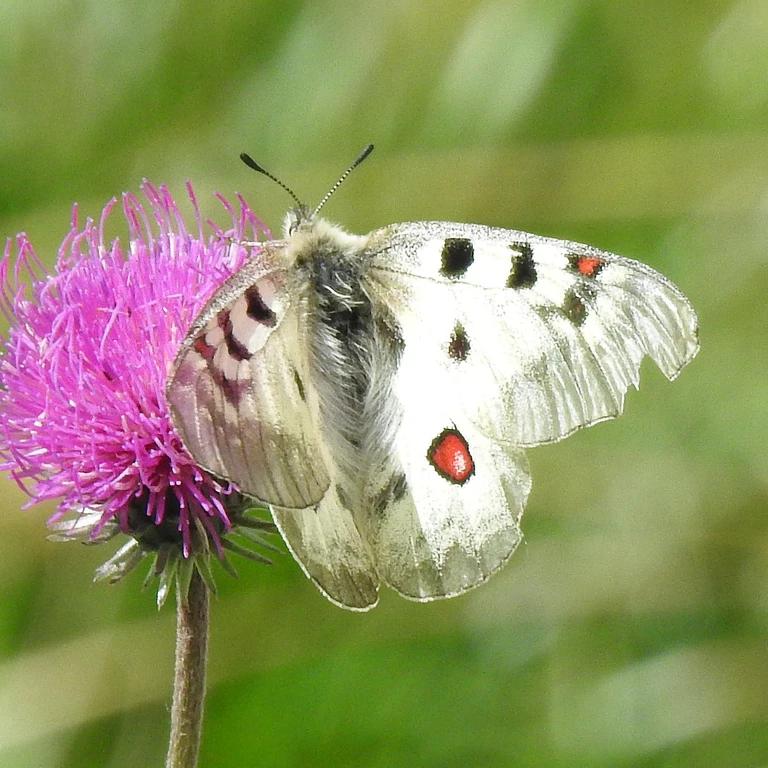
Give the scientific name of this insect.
Parnassius phoebus
